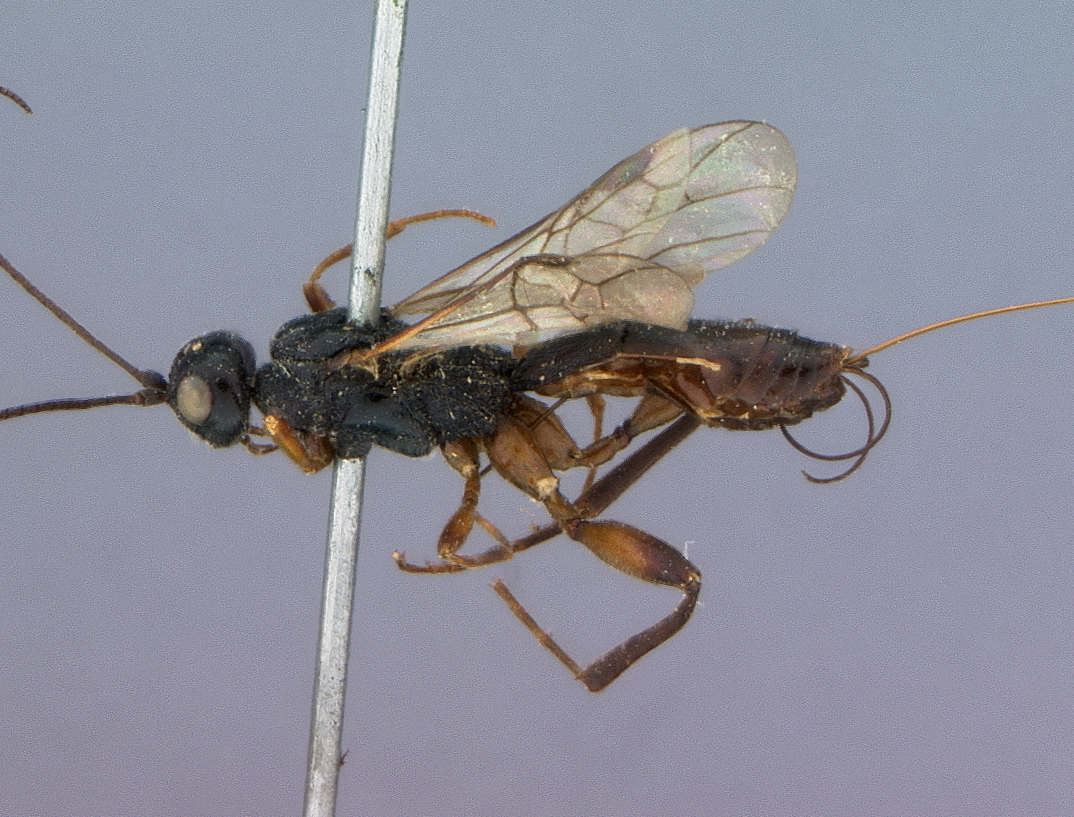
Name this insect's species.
Gymnoscelis yukonensis
